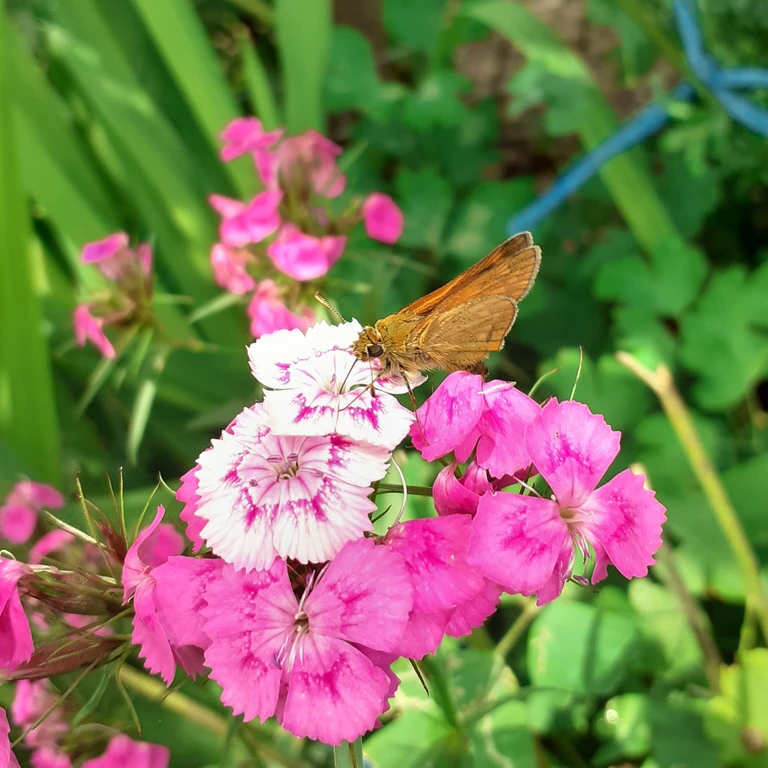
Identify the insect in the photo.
Ochlodes sylvanus (also Ochlodes venata)
